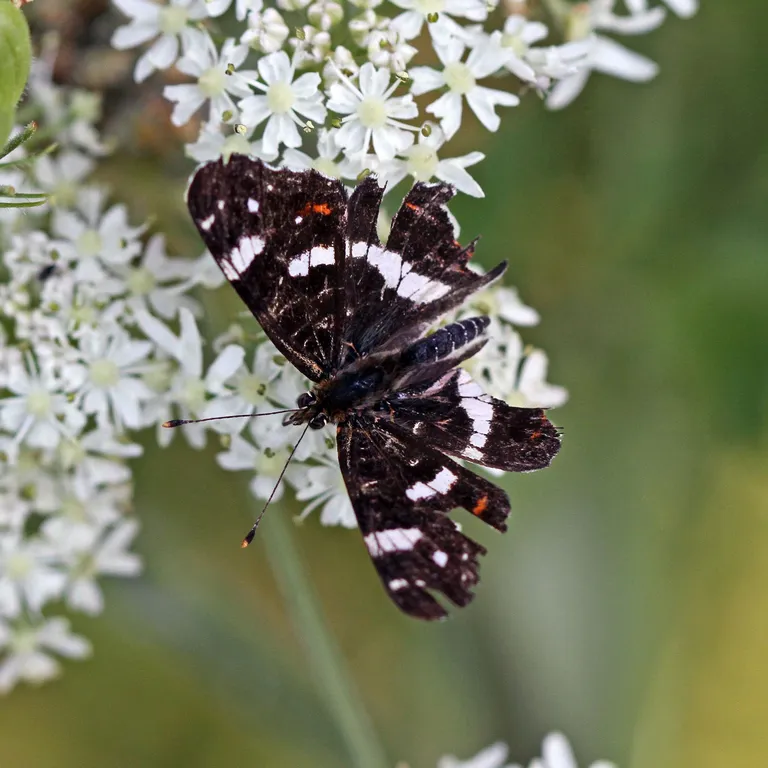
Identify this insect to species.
Araschnia levana
